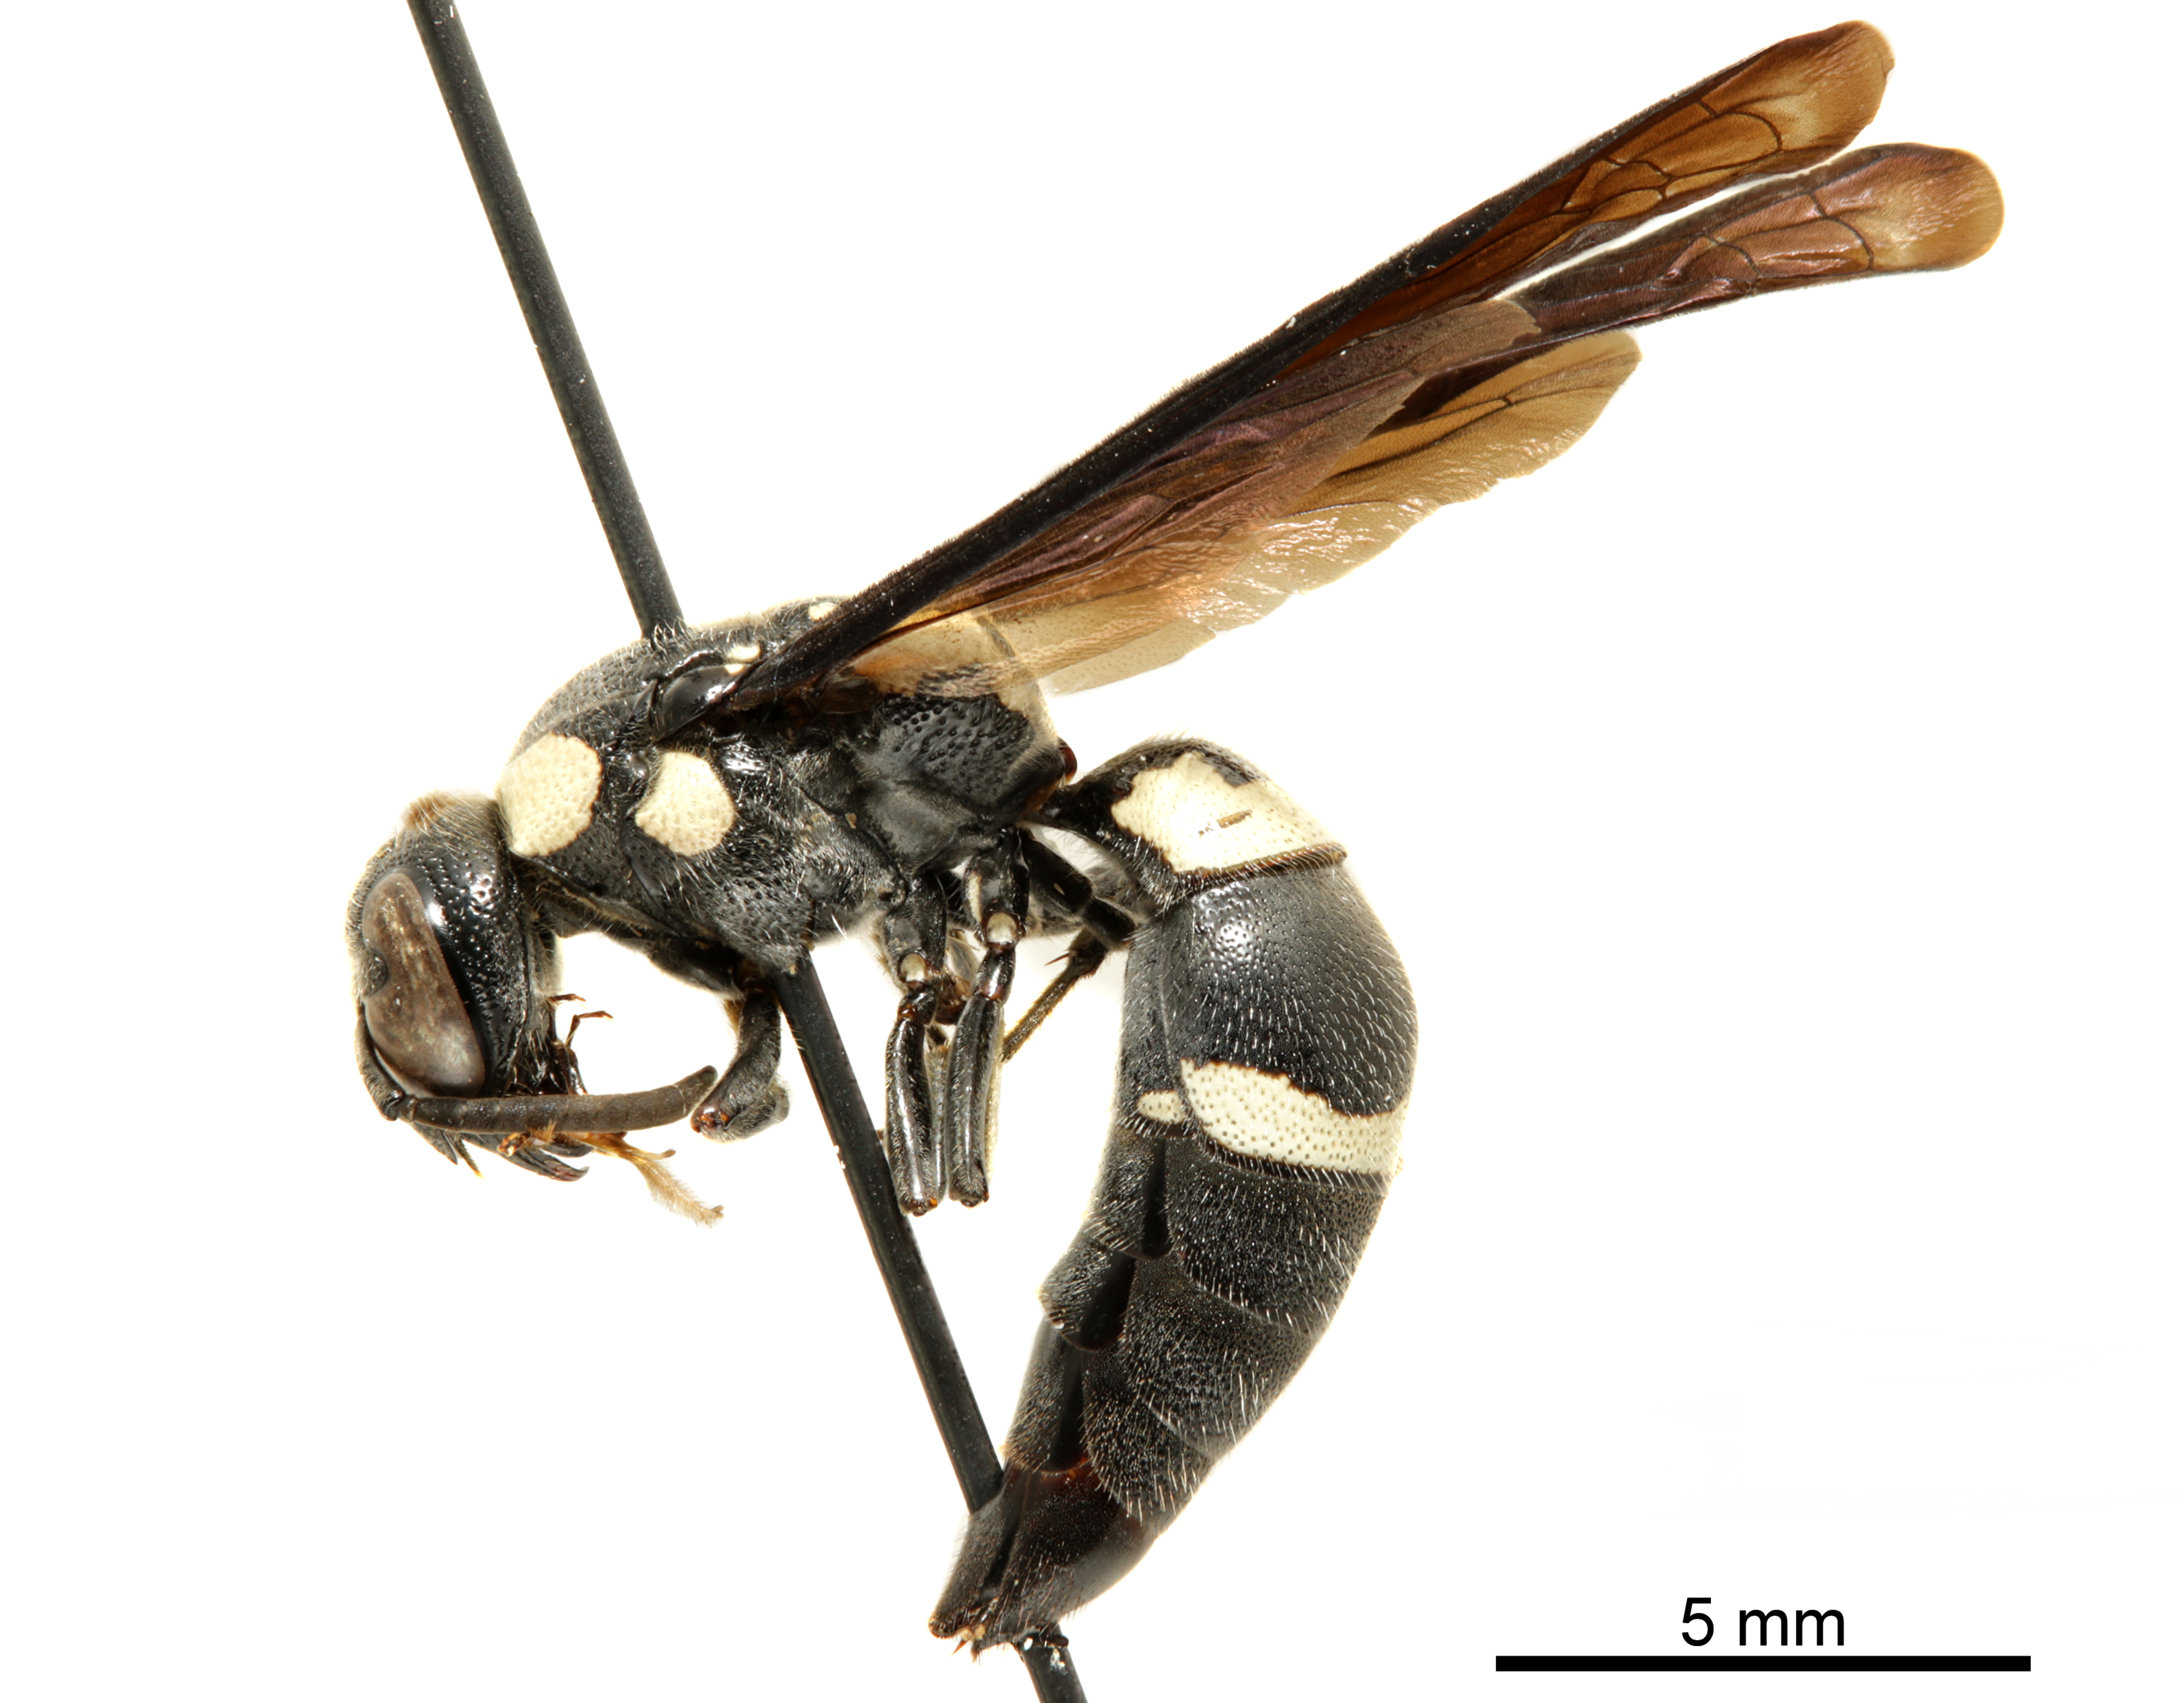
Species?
Pseudodynerus quadrisectus
